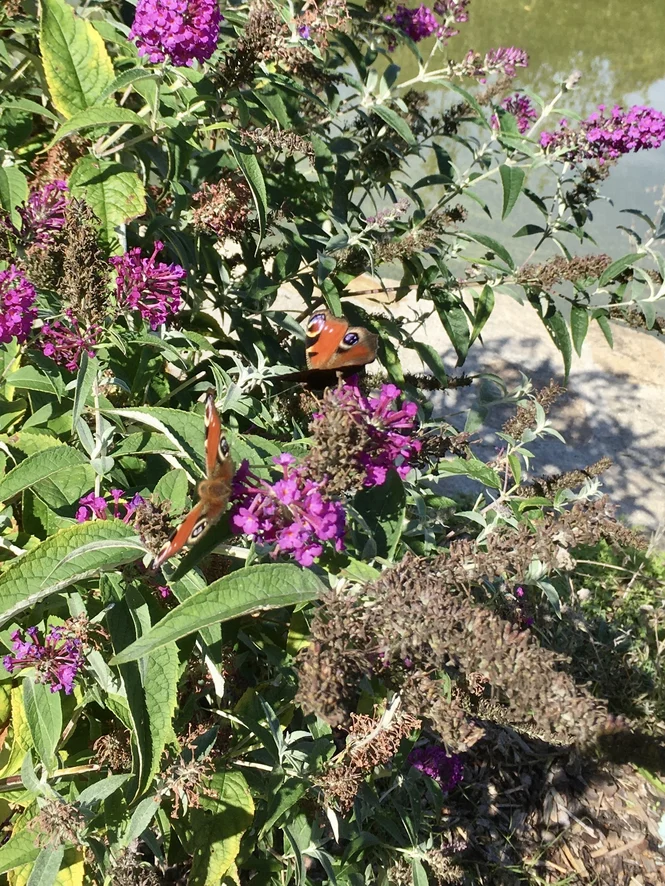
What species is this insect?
Aglais io
